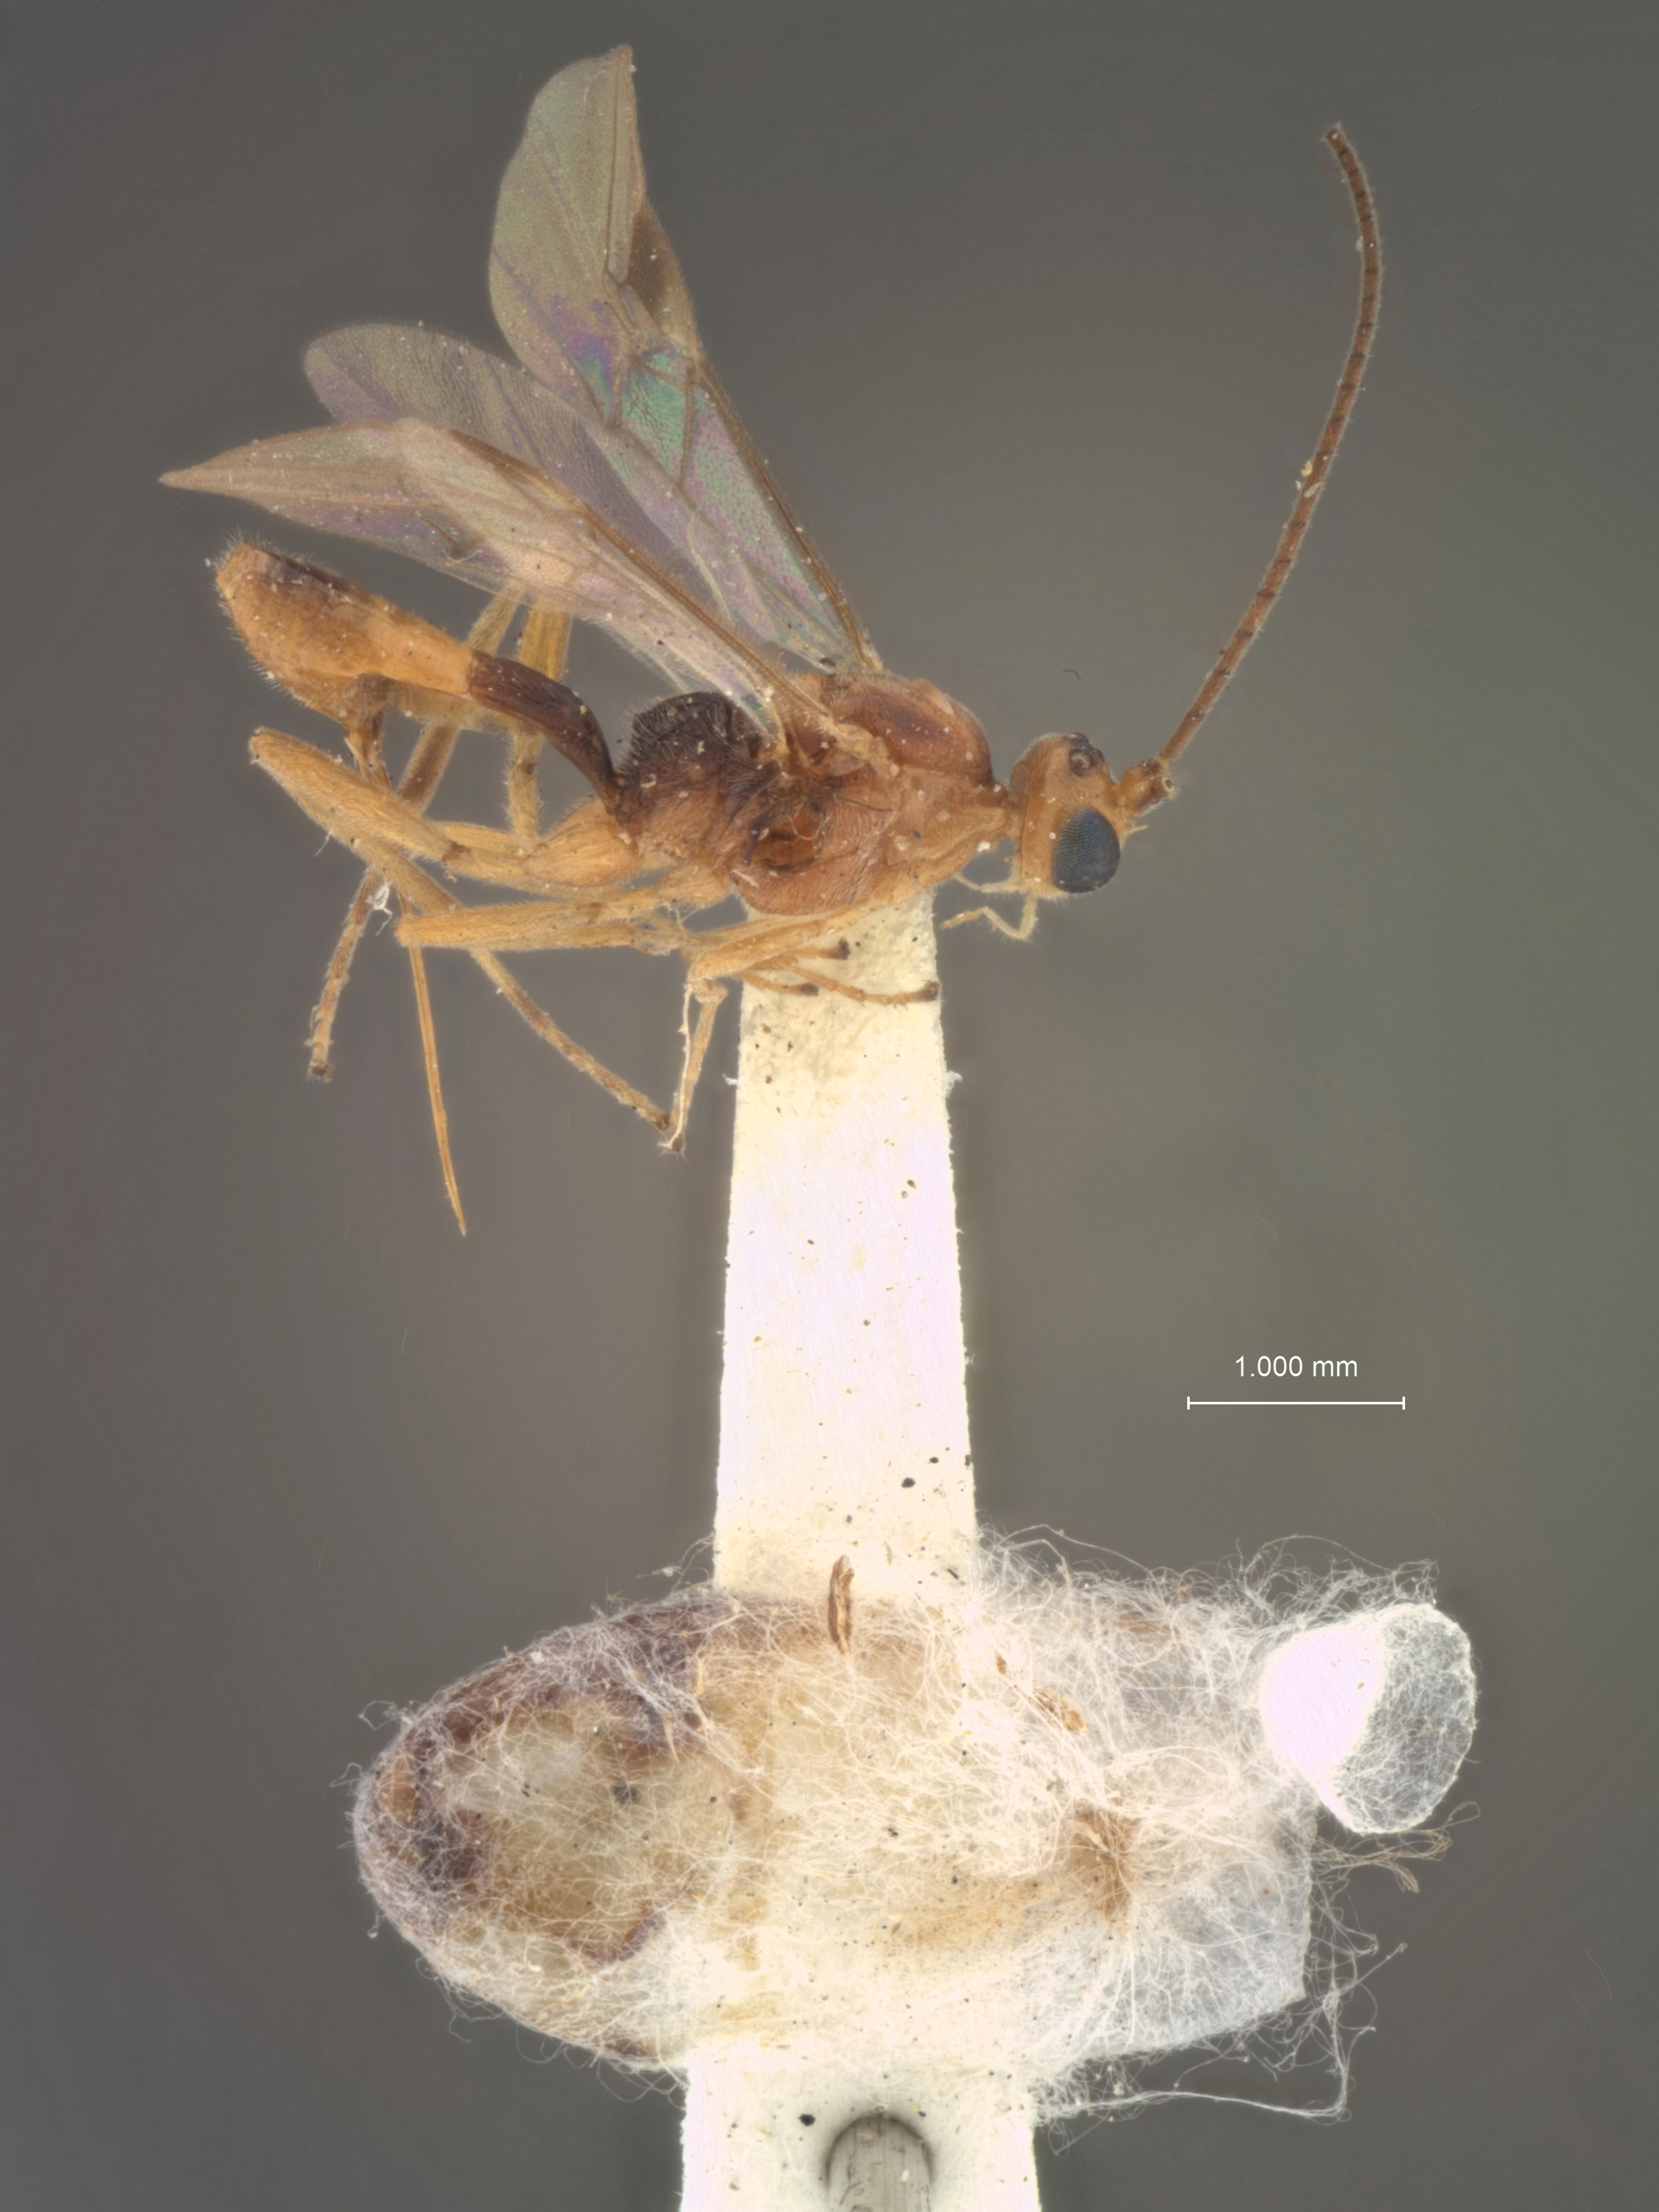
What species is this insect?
Meteorus archipsidis
